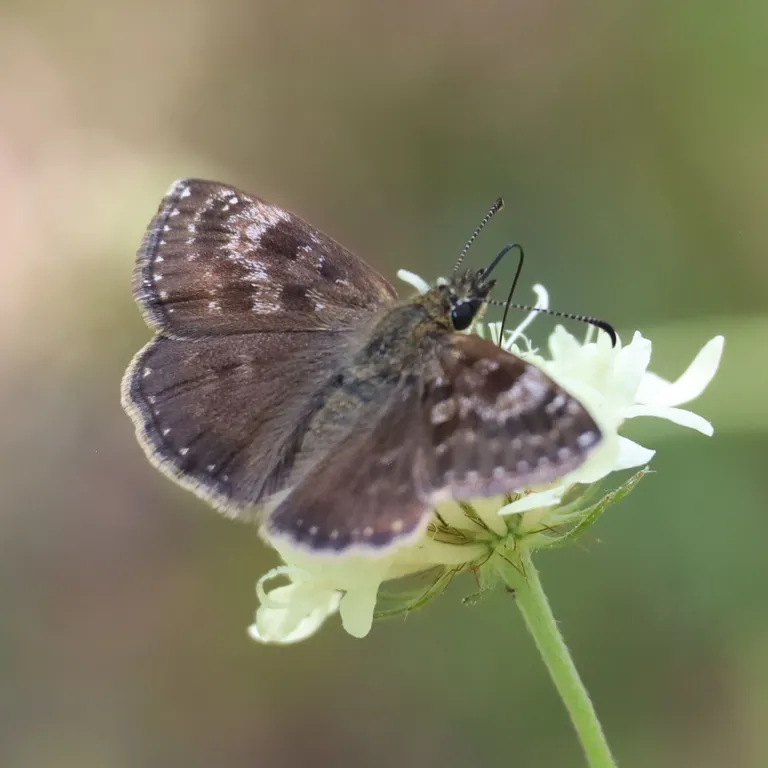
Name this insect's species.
Erynnis tages
